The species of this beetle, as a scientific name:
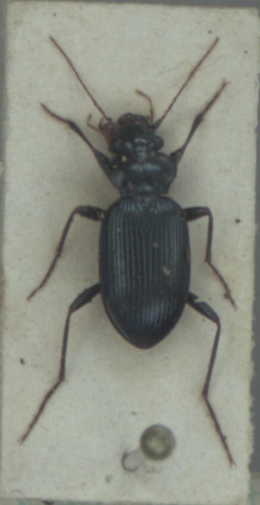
Leistus spinibarbis
